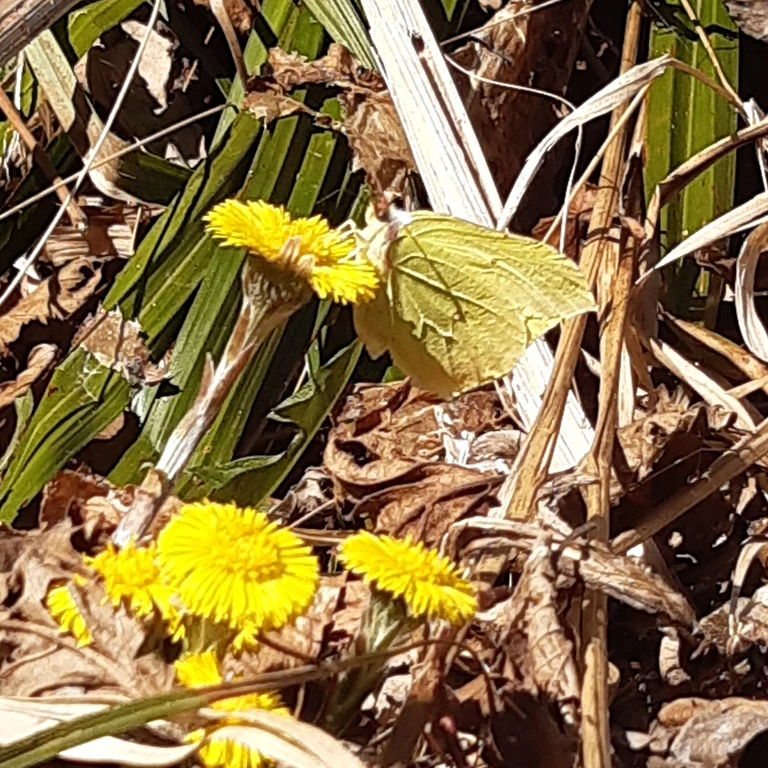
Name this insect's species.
Gonepteryx rhamni
